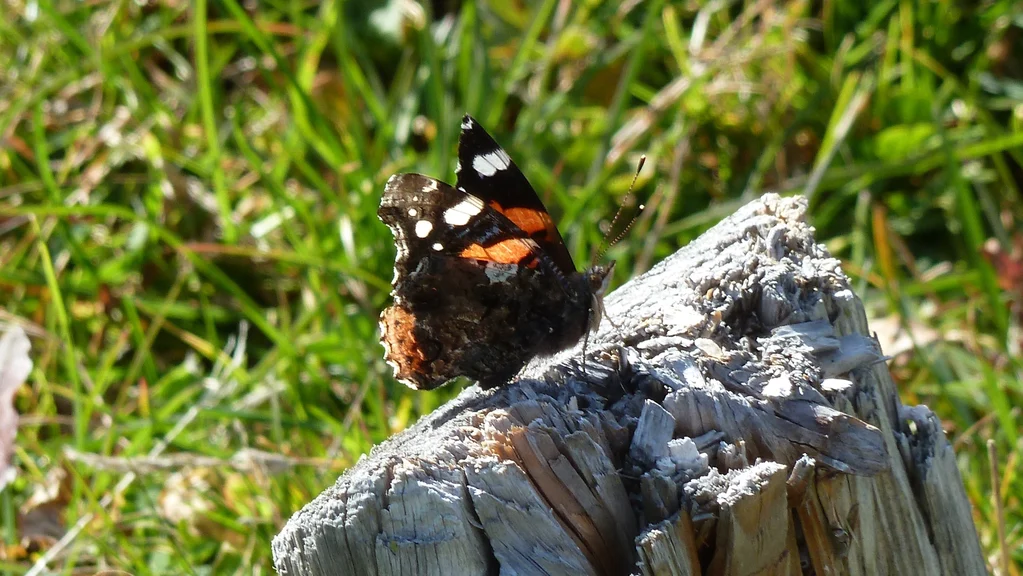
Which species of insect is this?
Vanessa atalanta
